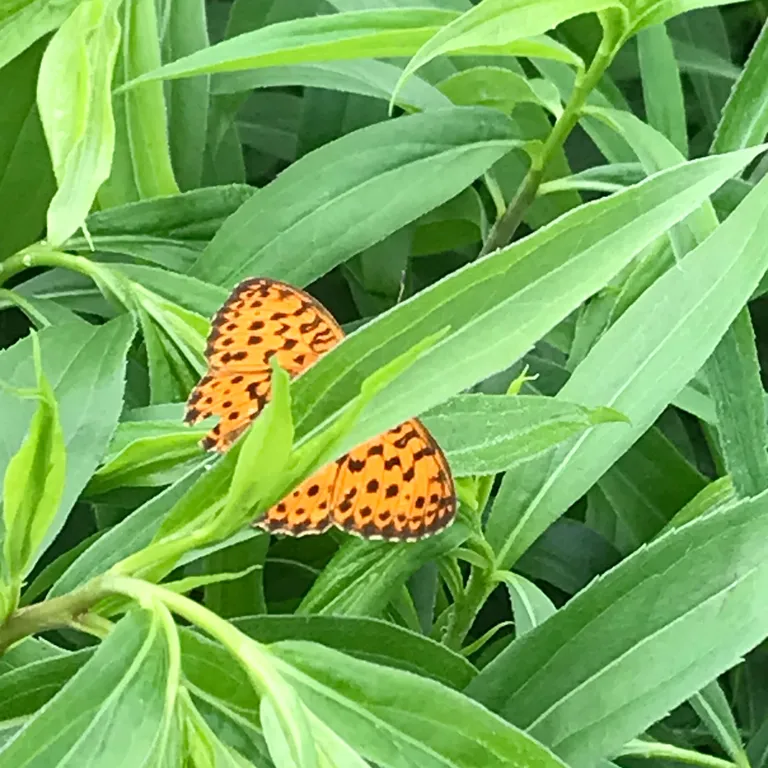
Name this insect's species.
Brenthis daphne
